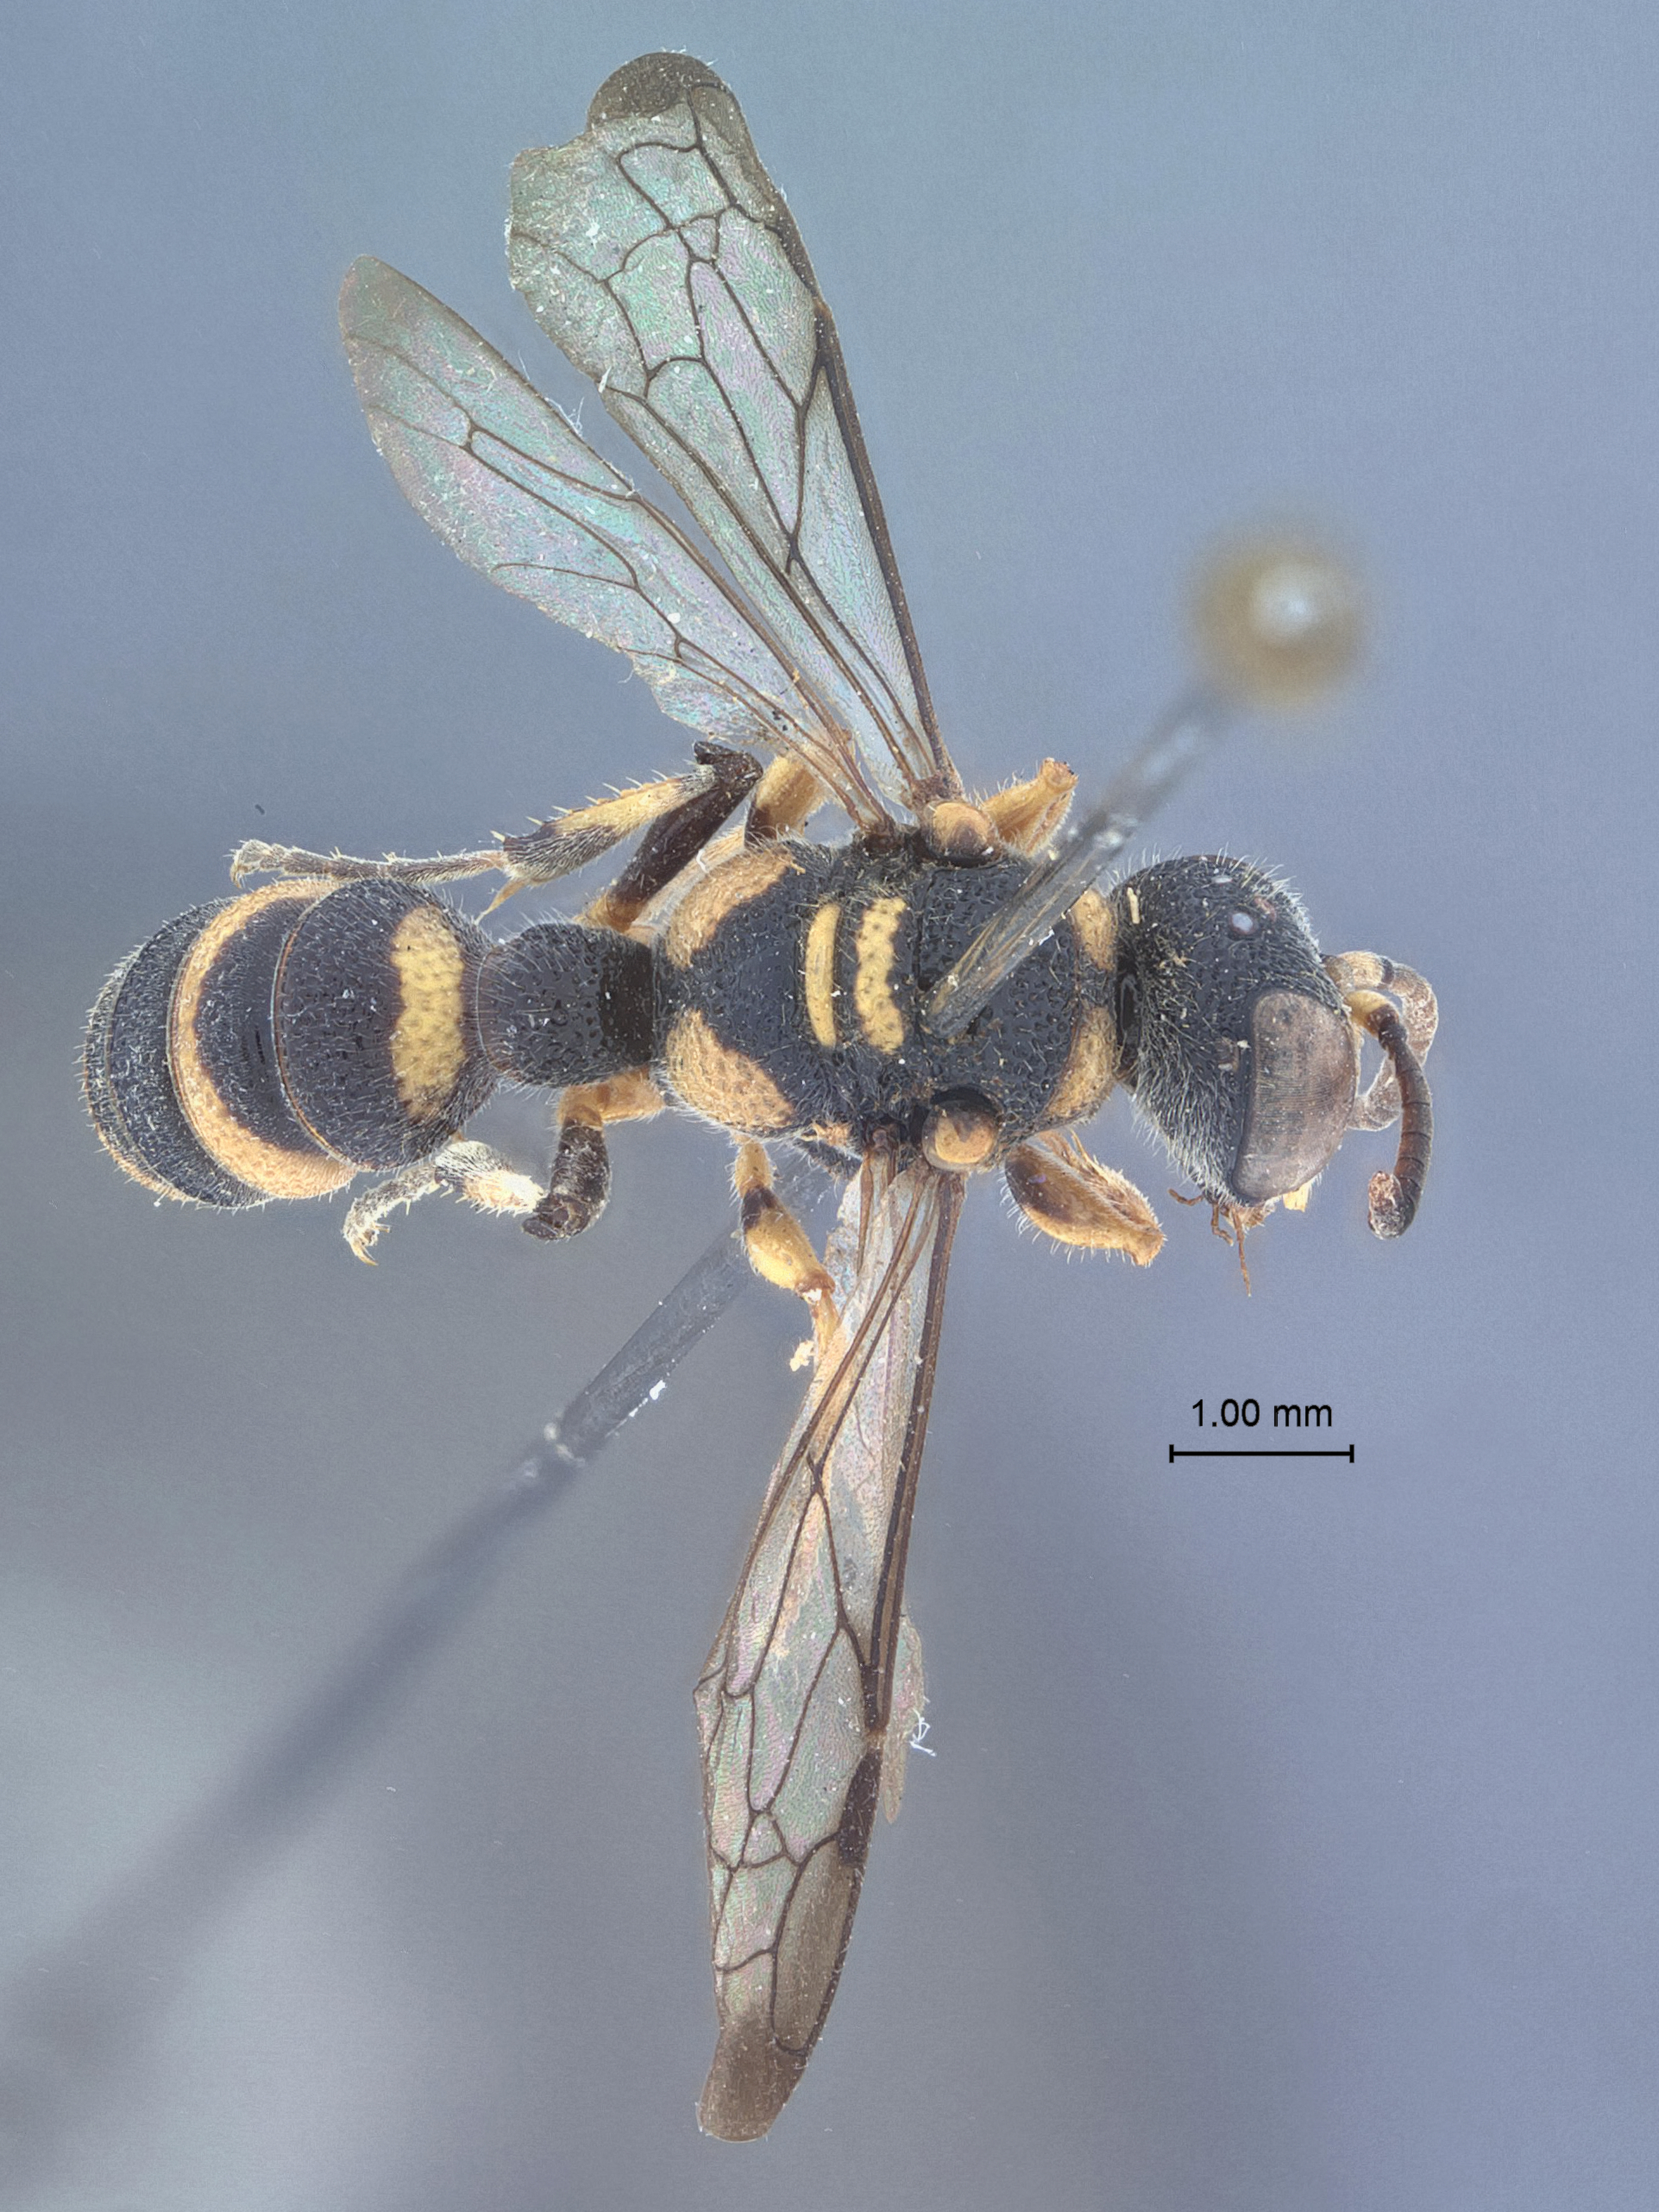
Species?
Cerceris formosicola
